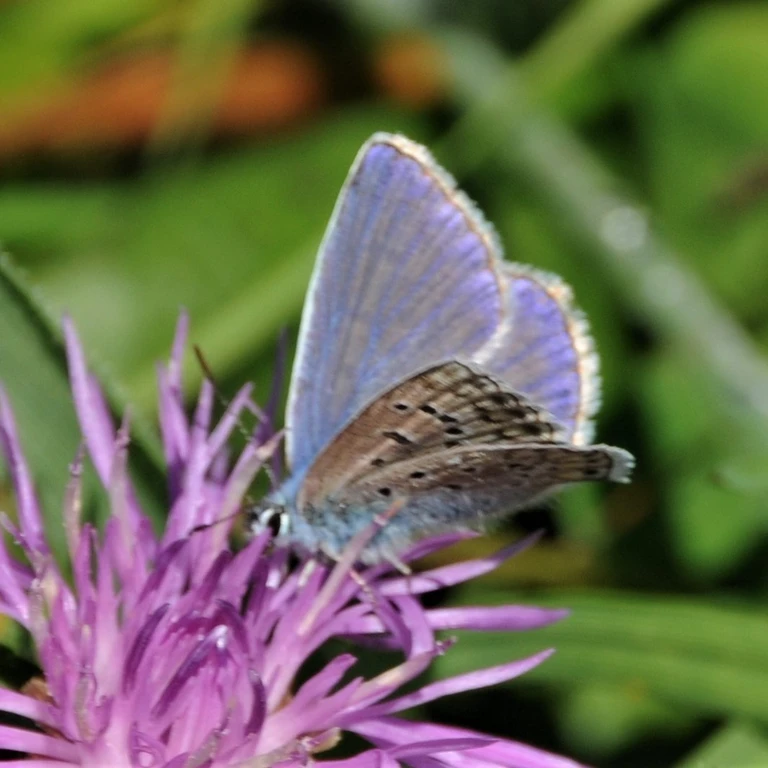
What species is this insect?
Polyommatus icarus
